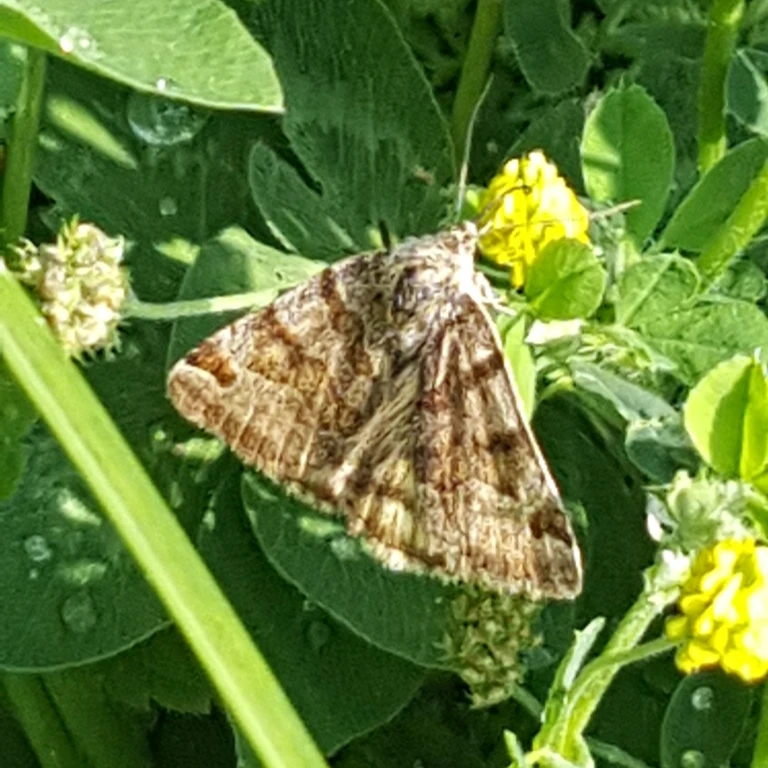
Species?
Euclidia glyphica
